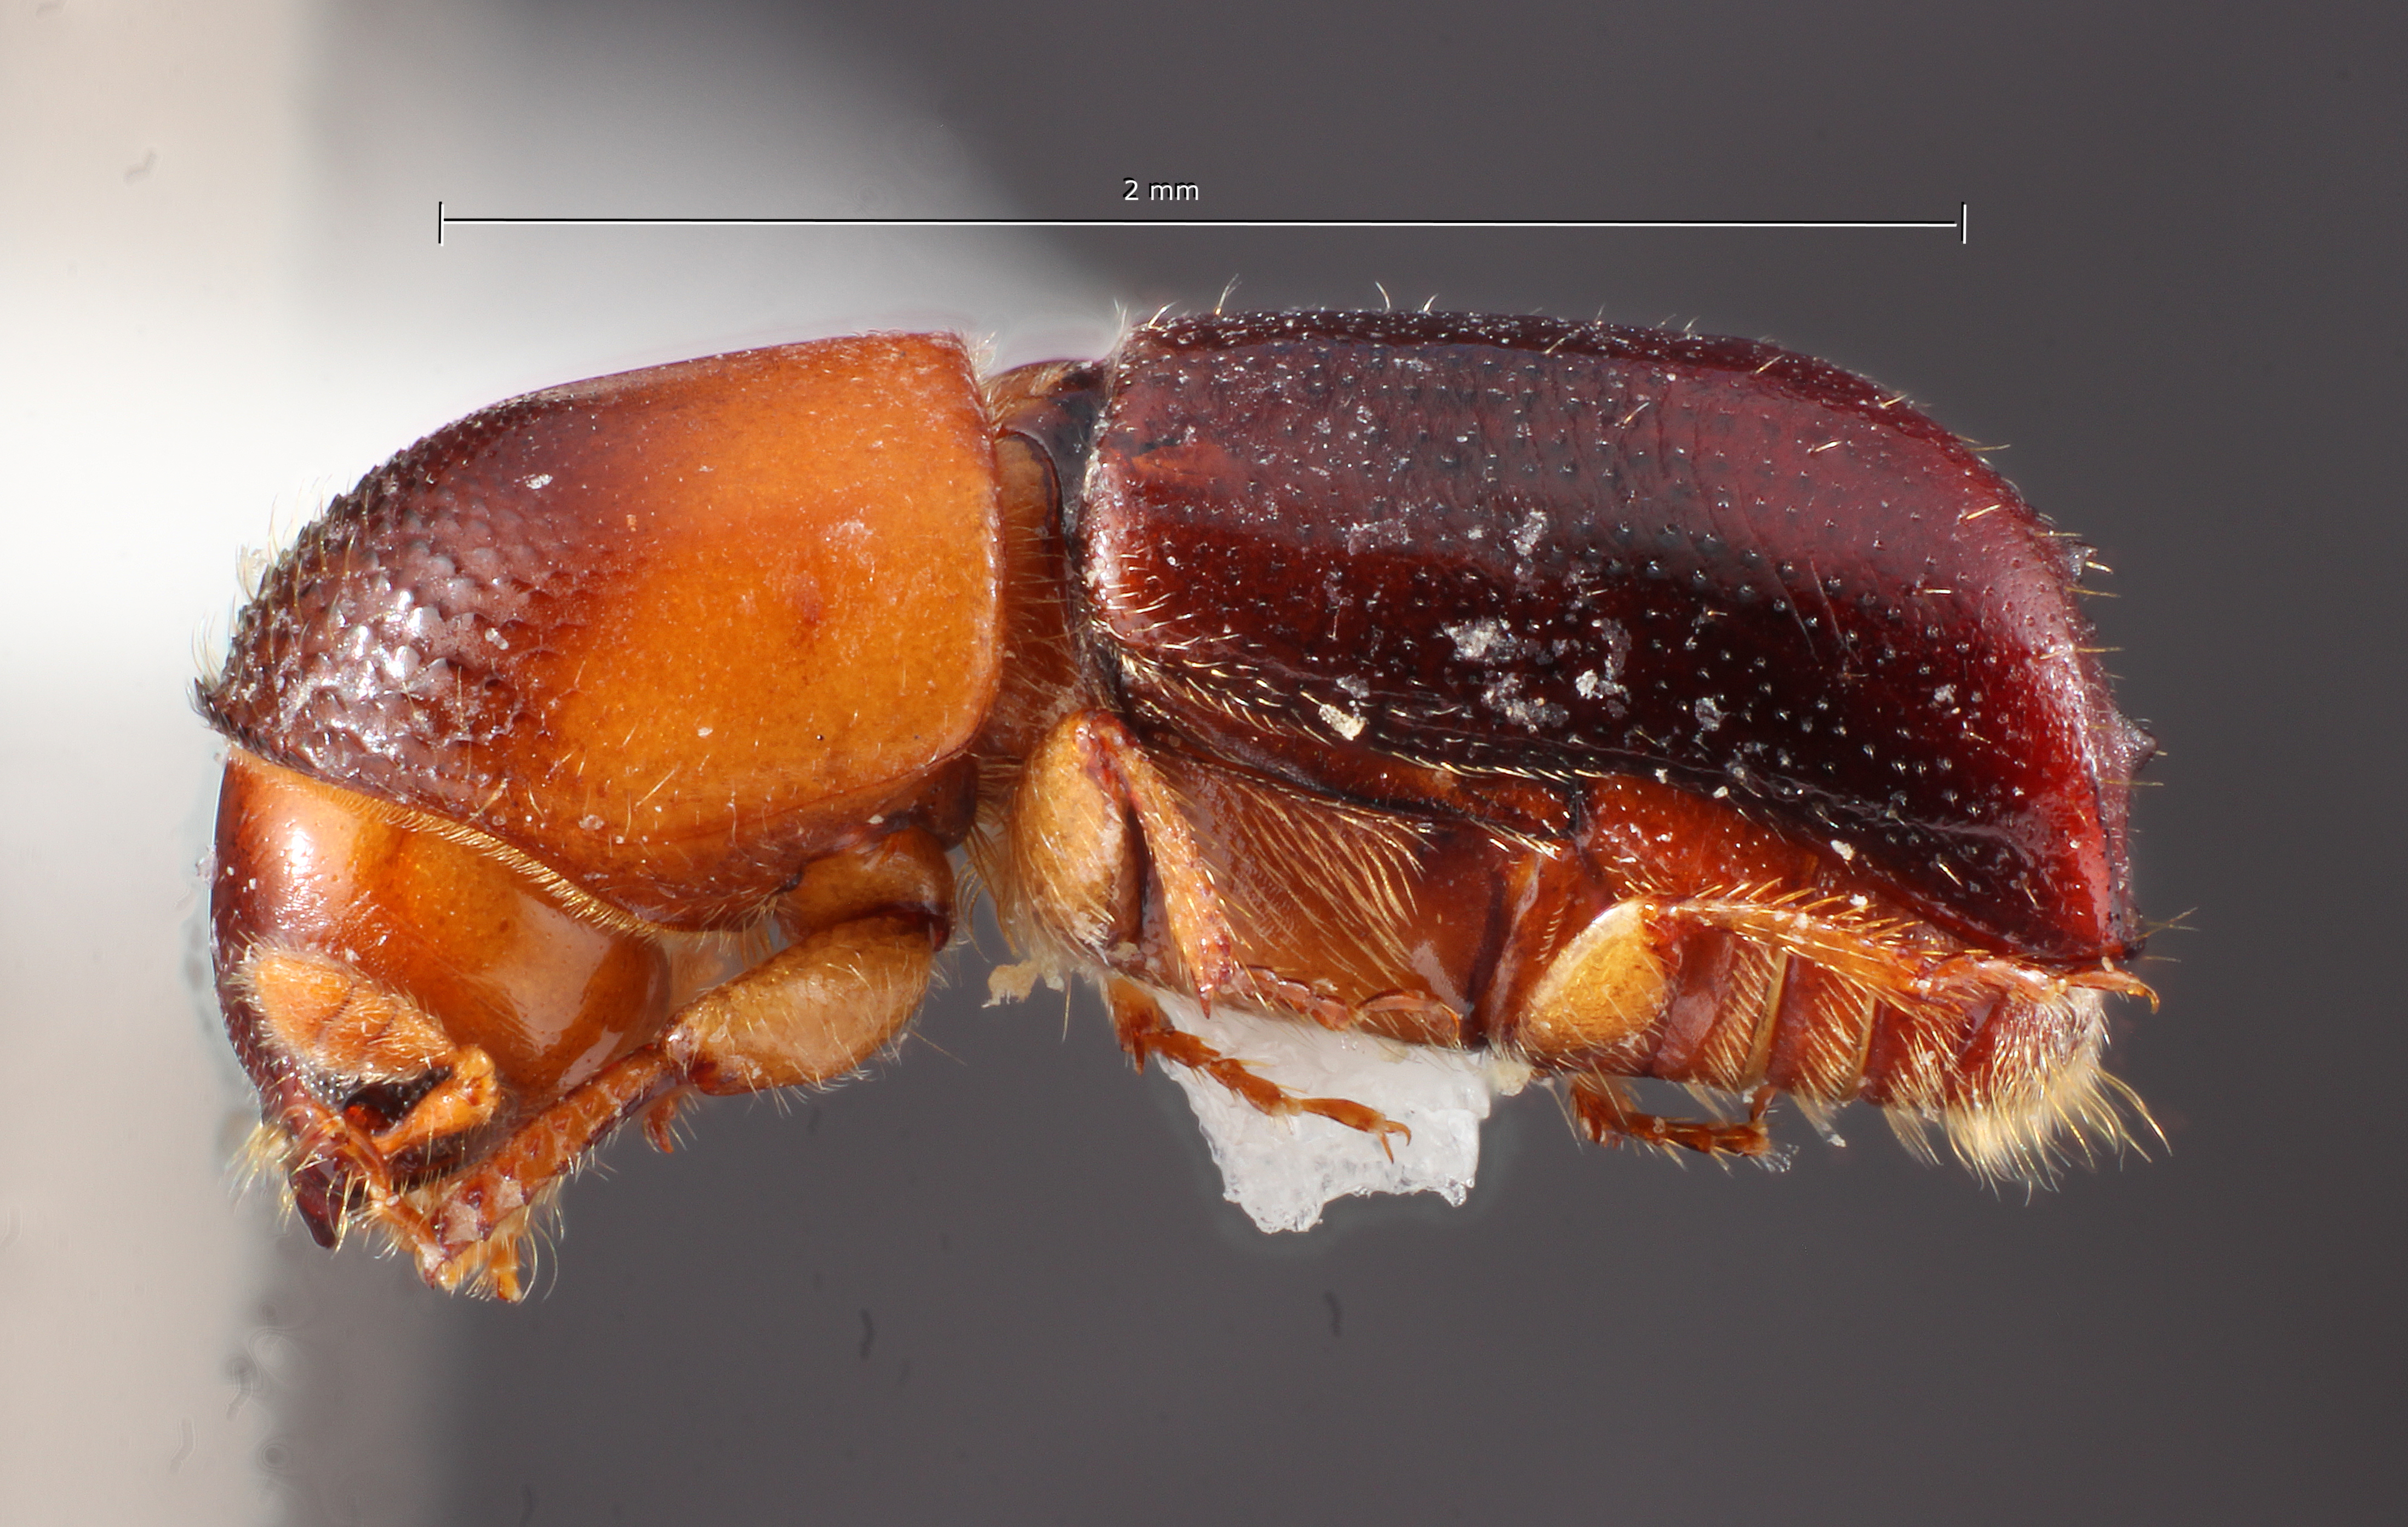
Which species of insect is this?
Monarthrum granulosum
